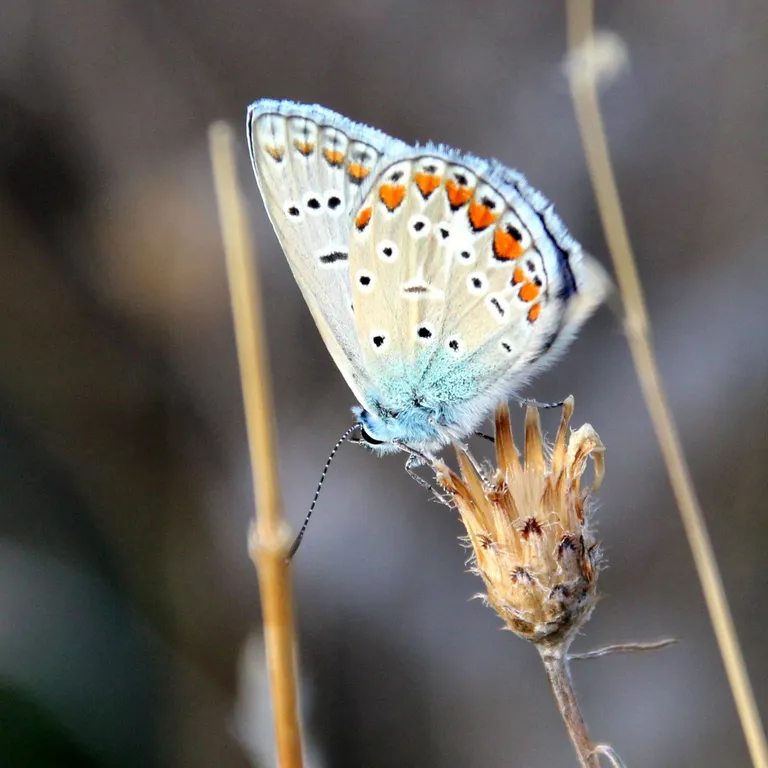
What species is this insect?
Polyommatus icarus
